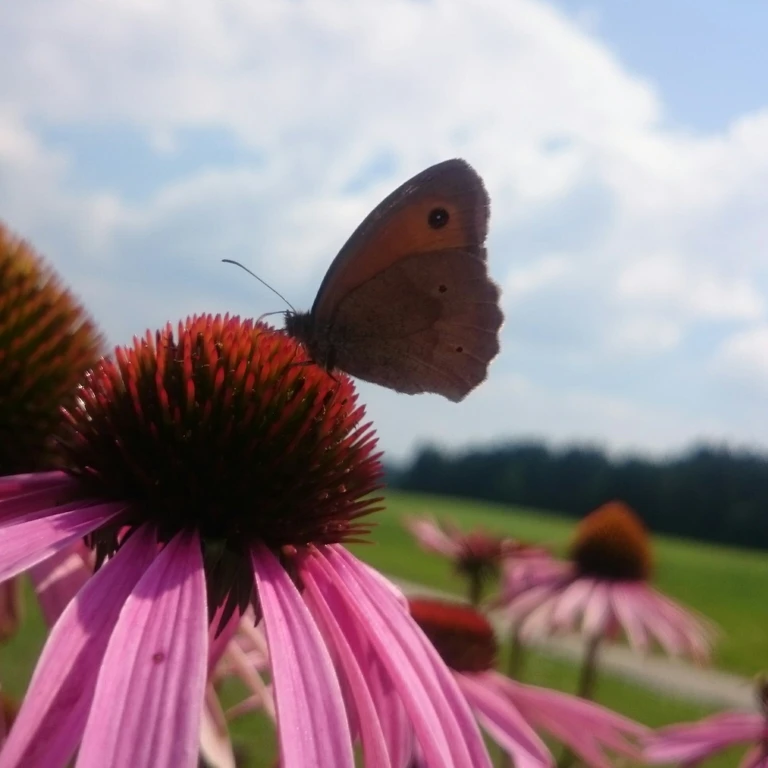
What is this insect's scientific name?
Maniola jurtina
